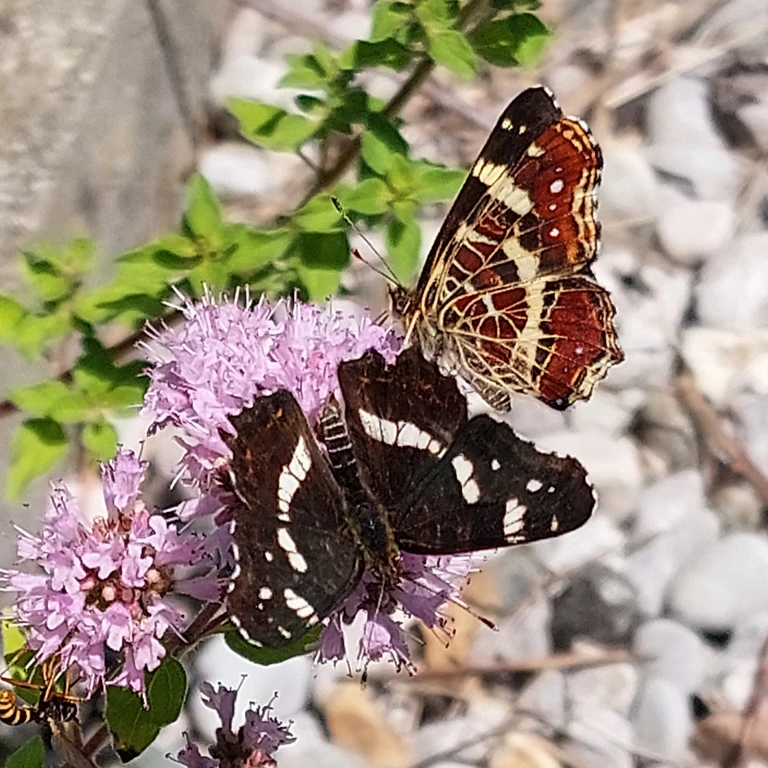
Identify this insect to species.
Araschnia levana
